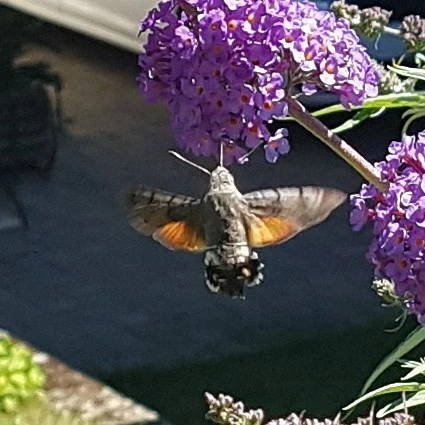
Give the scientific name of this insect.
Macroglossum stellatarum
